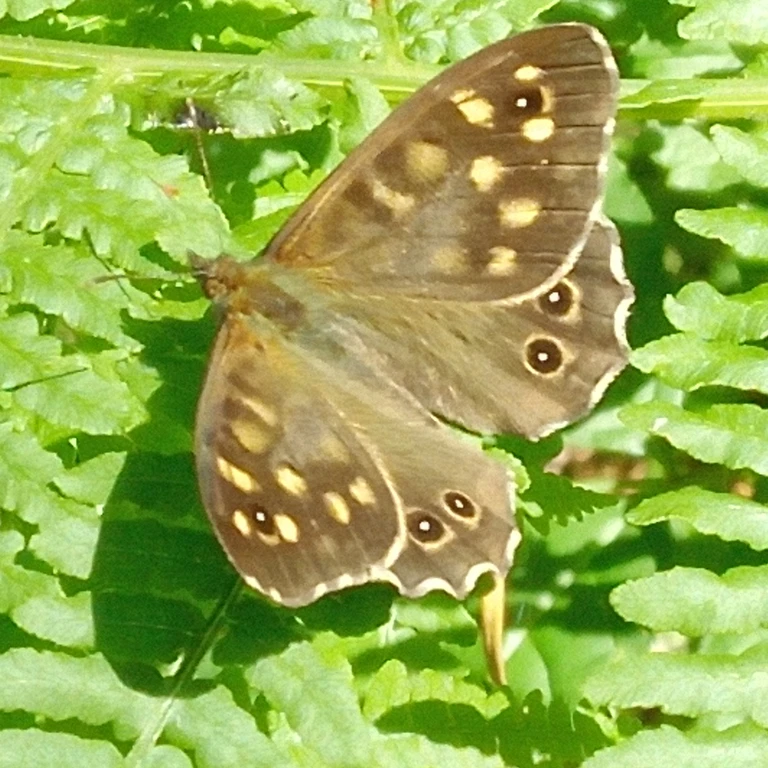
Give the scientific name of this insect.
Pararge aegeria
